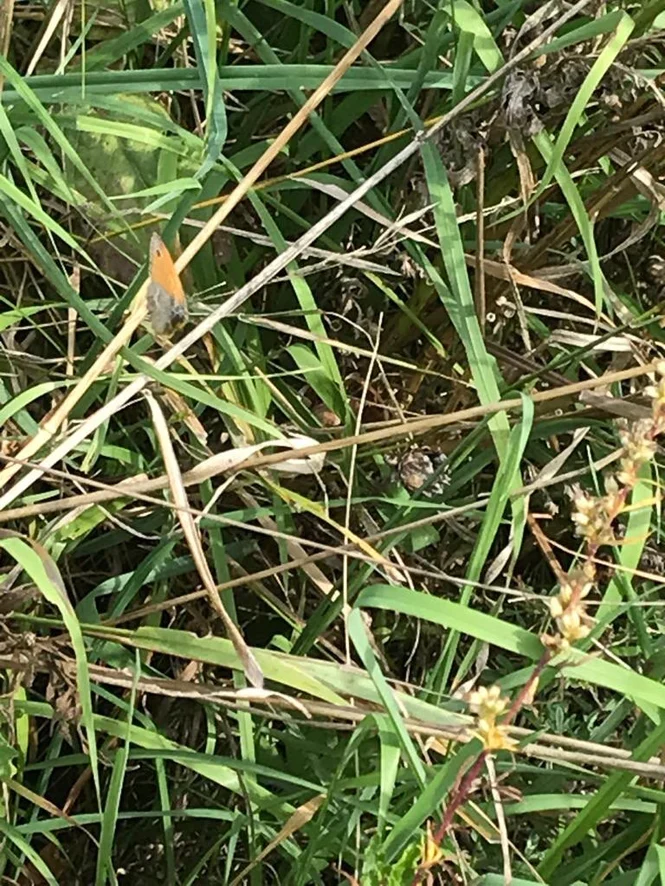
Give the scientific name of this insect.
Coenonympha pamphilus
